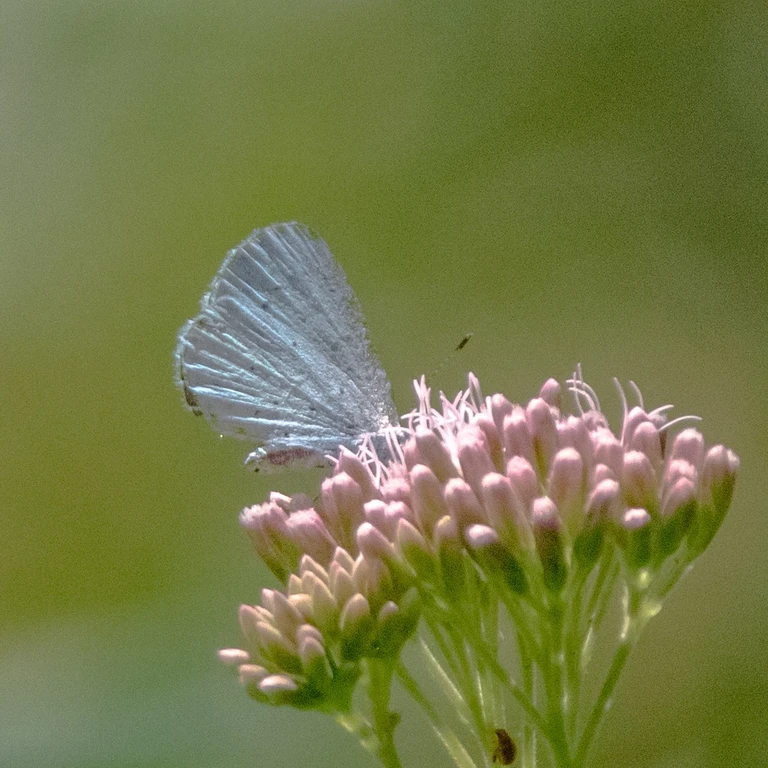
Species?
Celastrina argiolus
